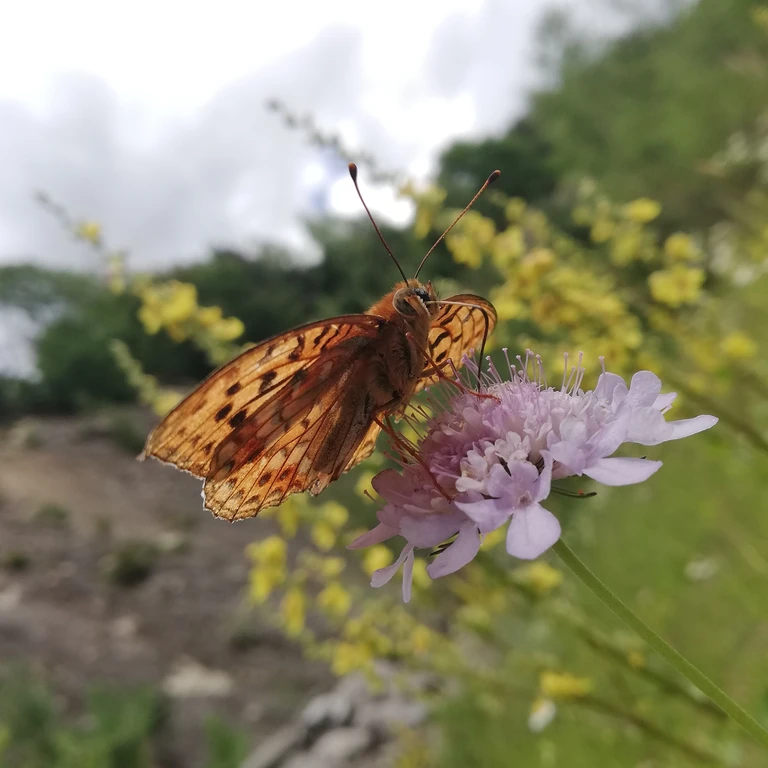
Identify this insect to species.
Fabriciana adippe
